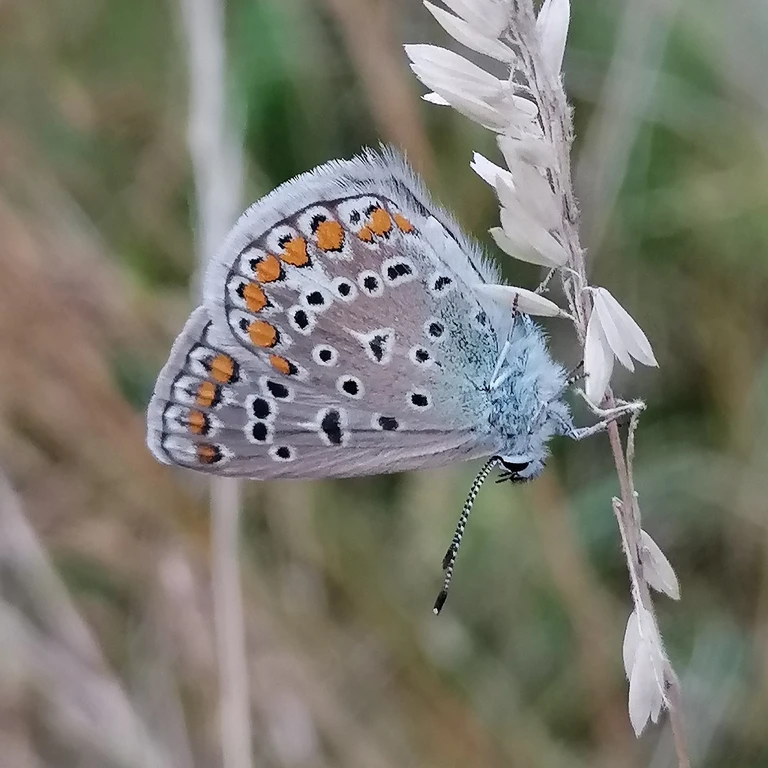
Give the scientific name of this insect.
Polyommatus icarus
